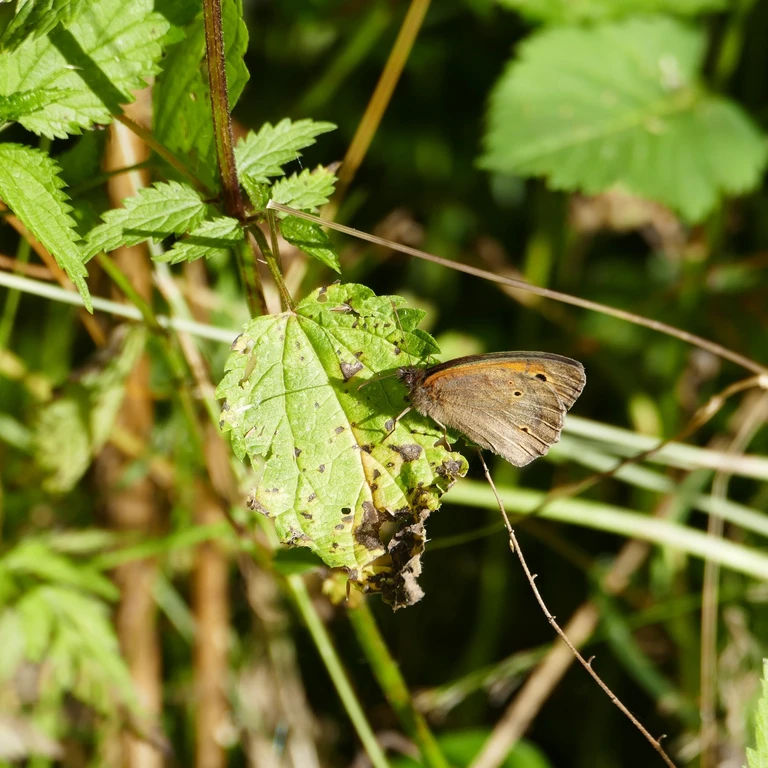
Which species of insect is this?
Maniola jurtina
